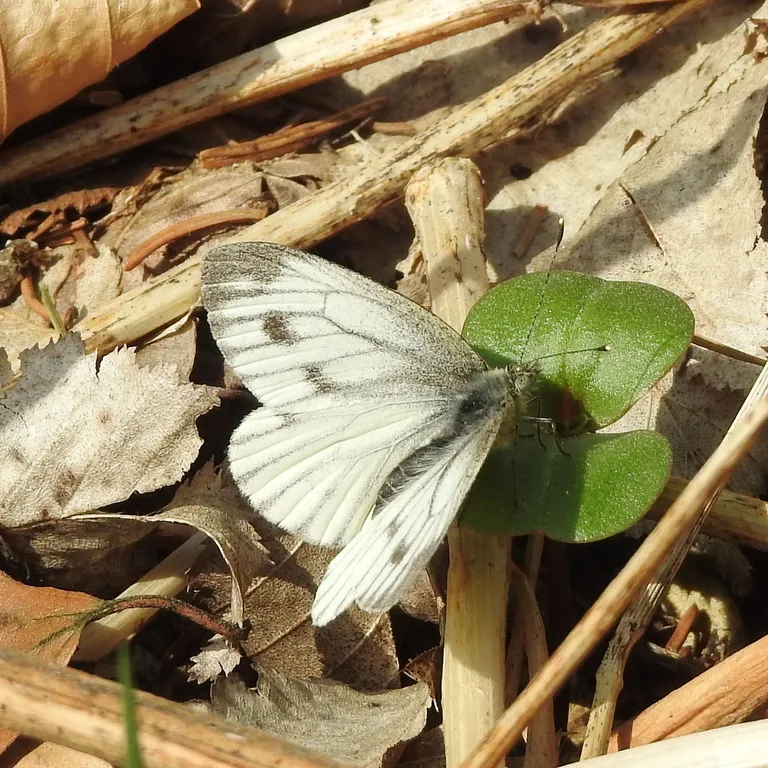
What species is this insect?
Pieris napi
